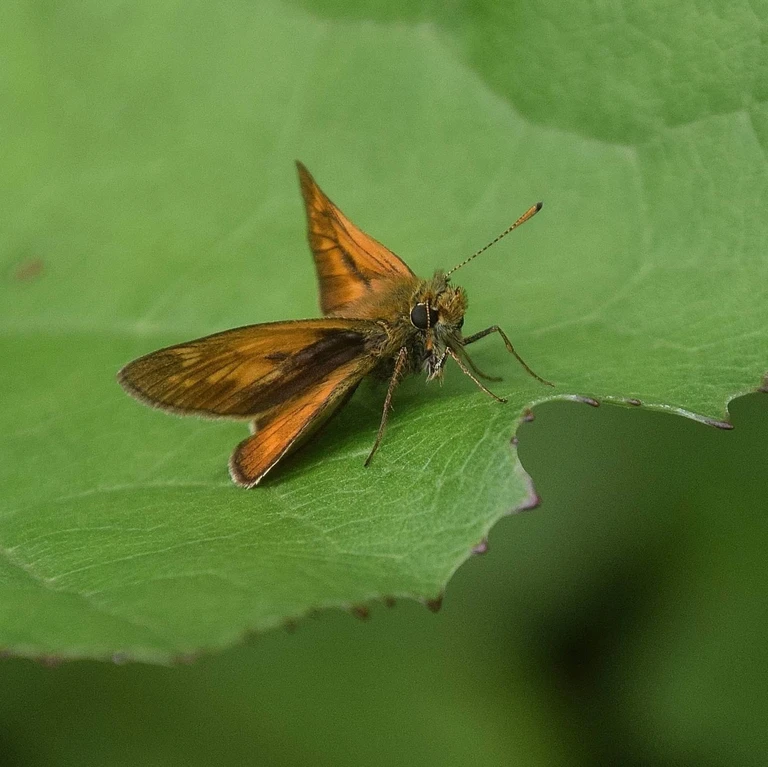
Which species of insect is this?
Ochlodes sylvanus (also Ochlodes venata)
